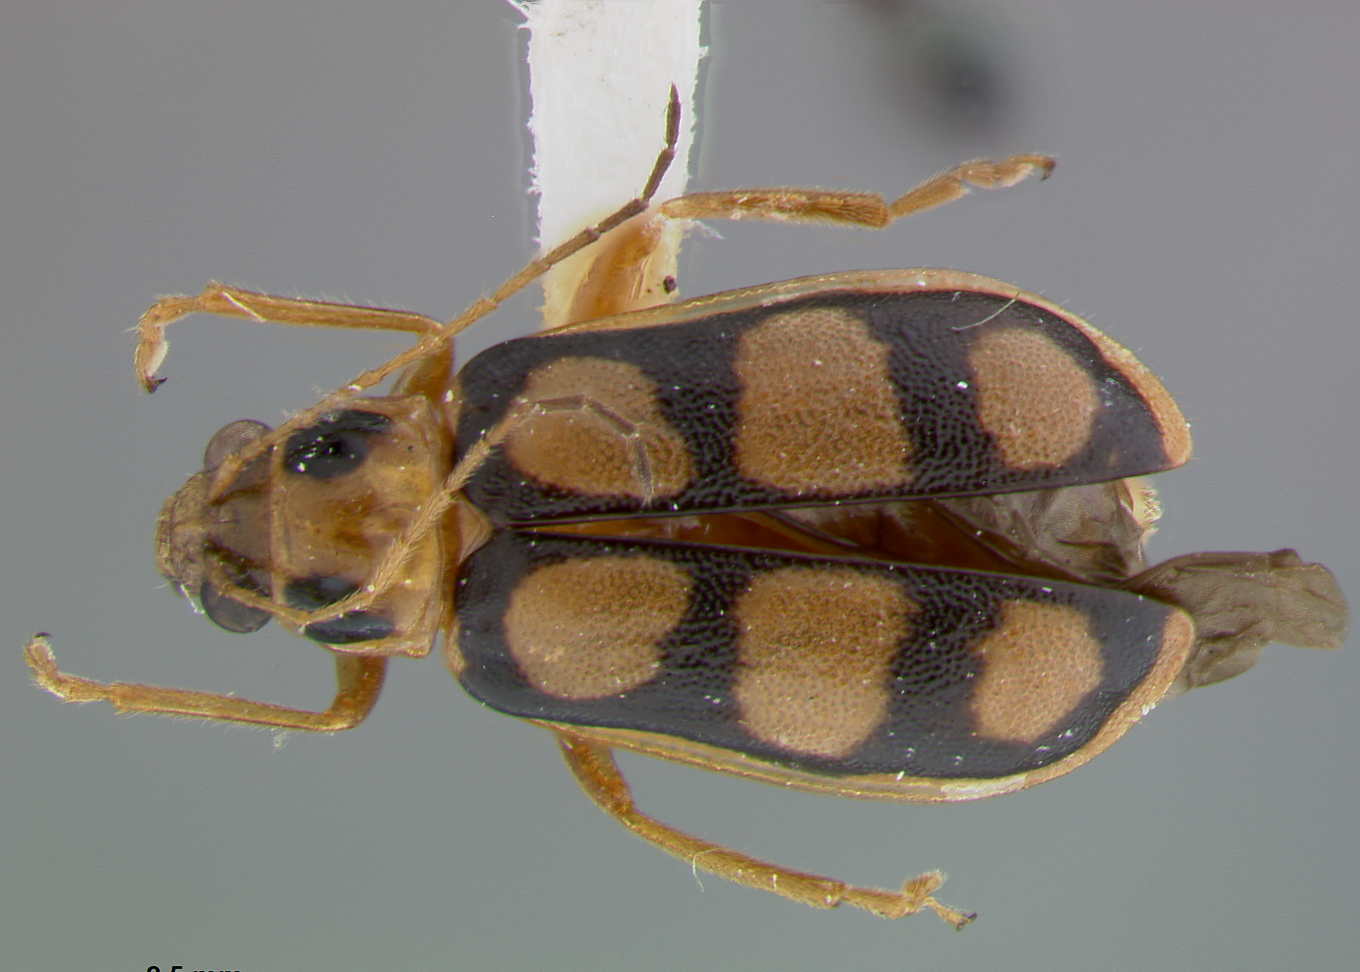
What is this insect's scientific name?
Iceloceras maximum
